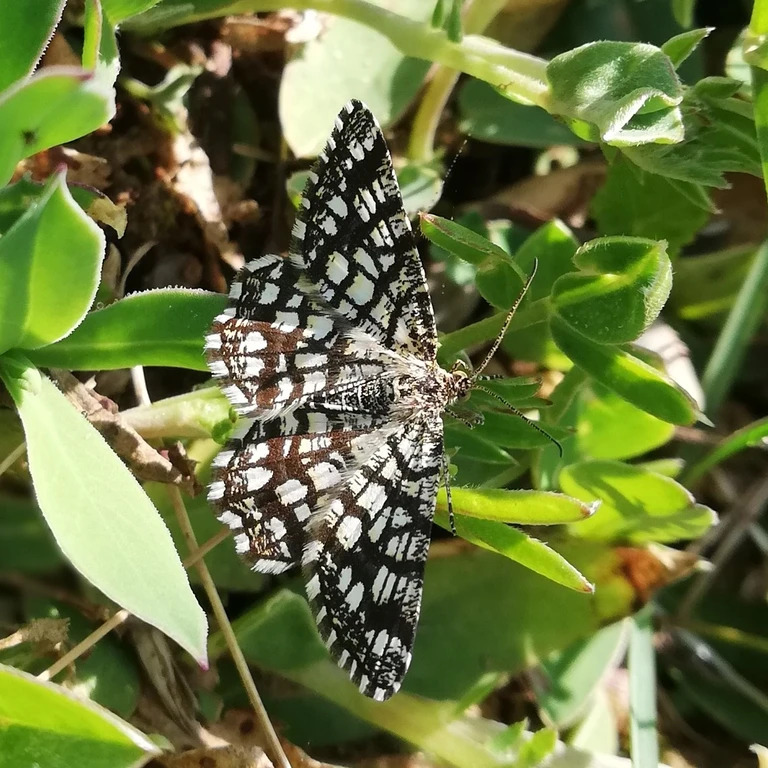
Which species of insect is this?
Chiasmia clathrata
